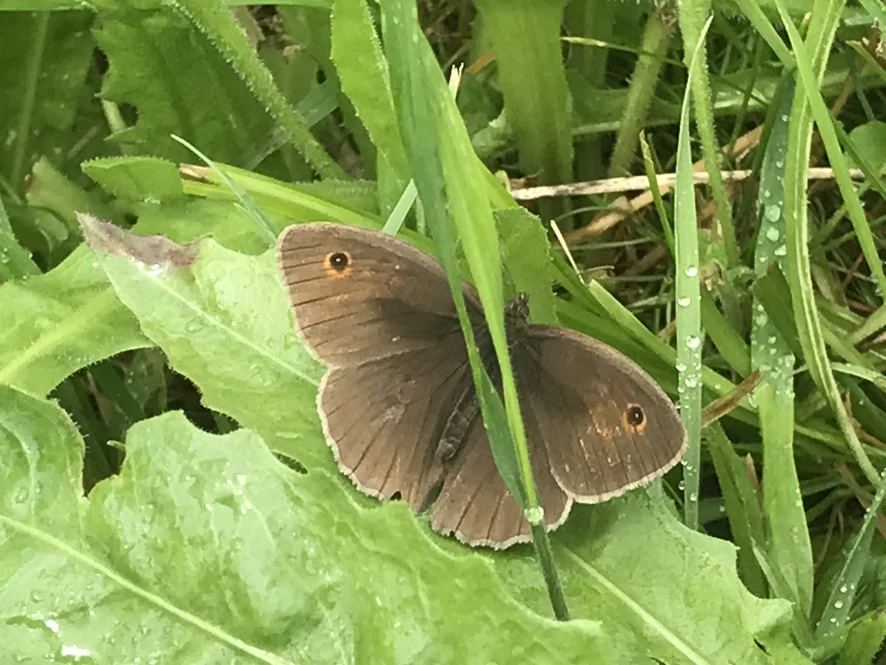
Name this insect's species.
Maniola jurtina
